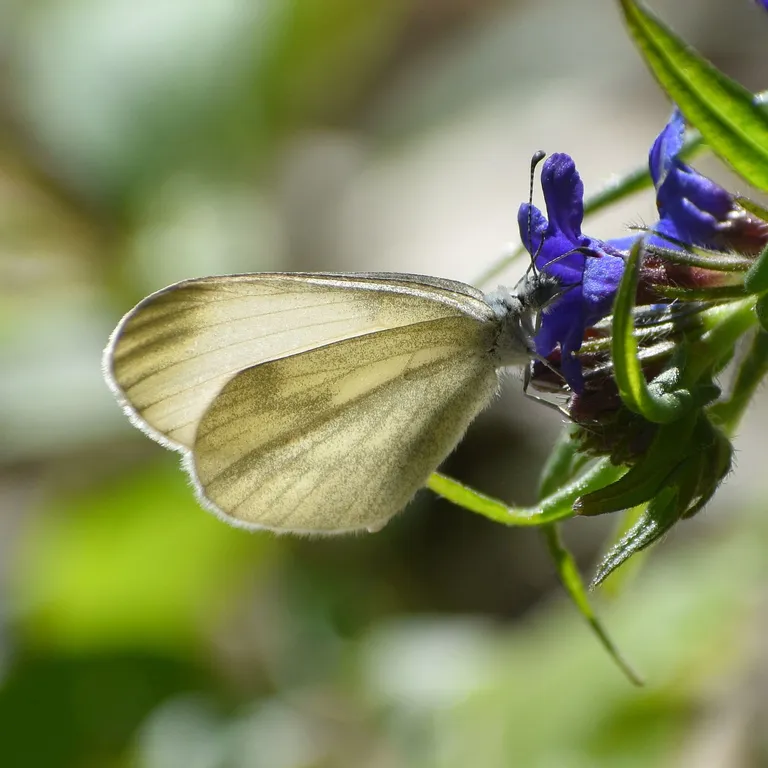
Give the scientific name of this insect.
Leptidea sinapis/juvernica
